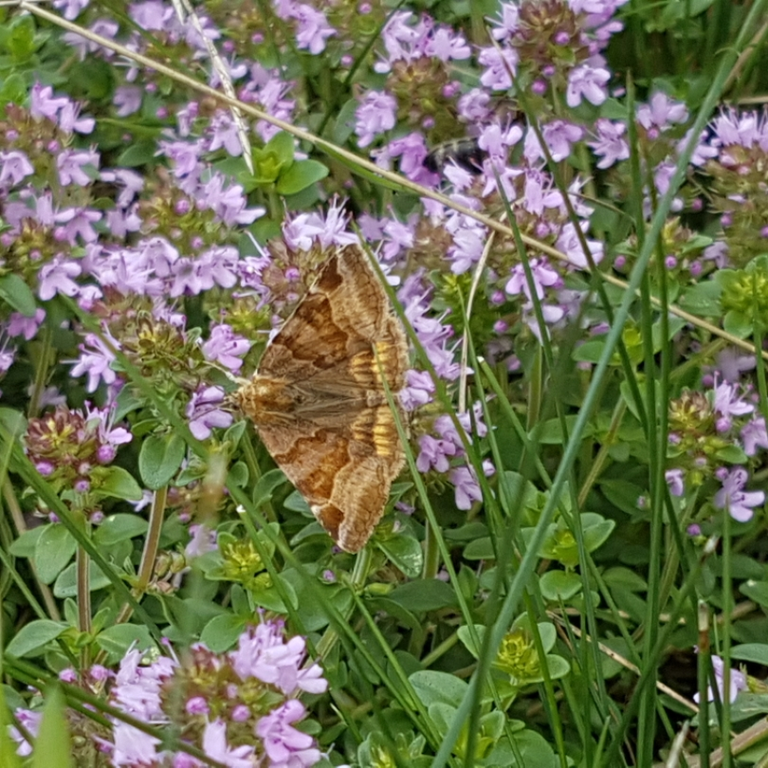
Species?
Euclidia glyphica
